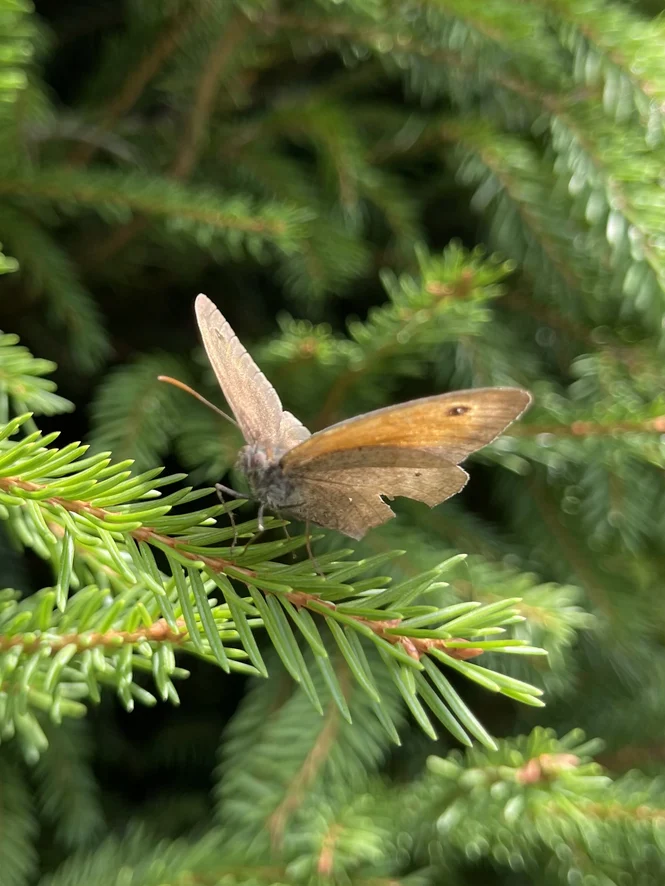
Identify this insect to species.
Maniola jurtina
